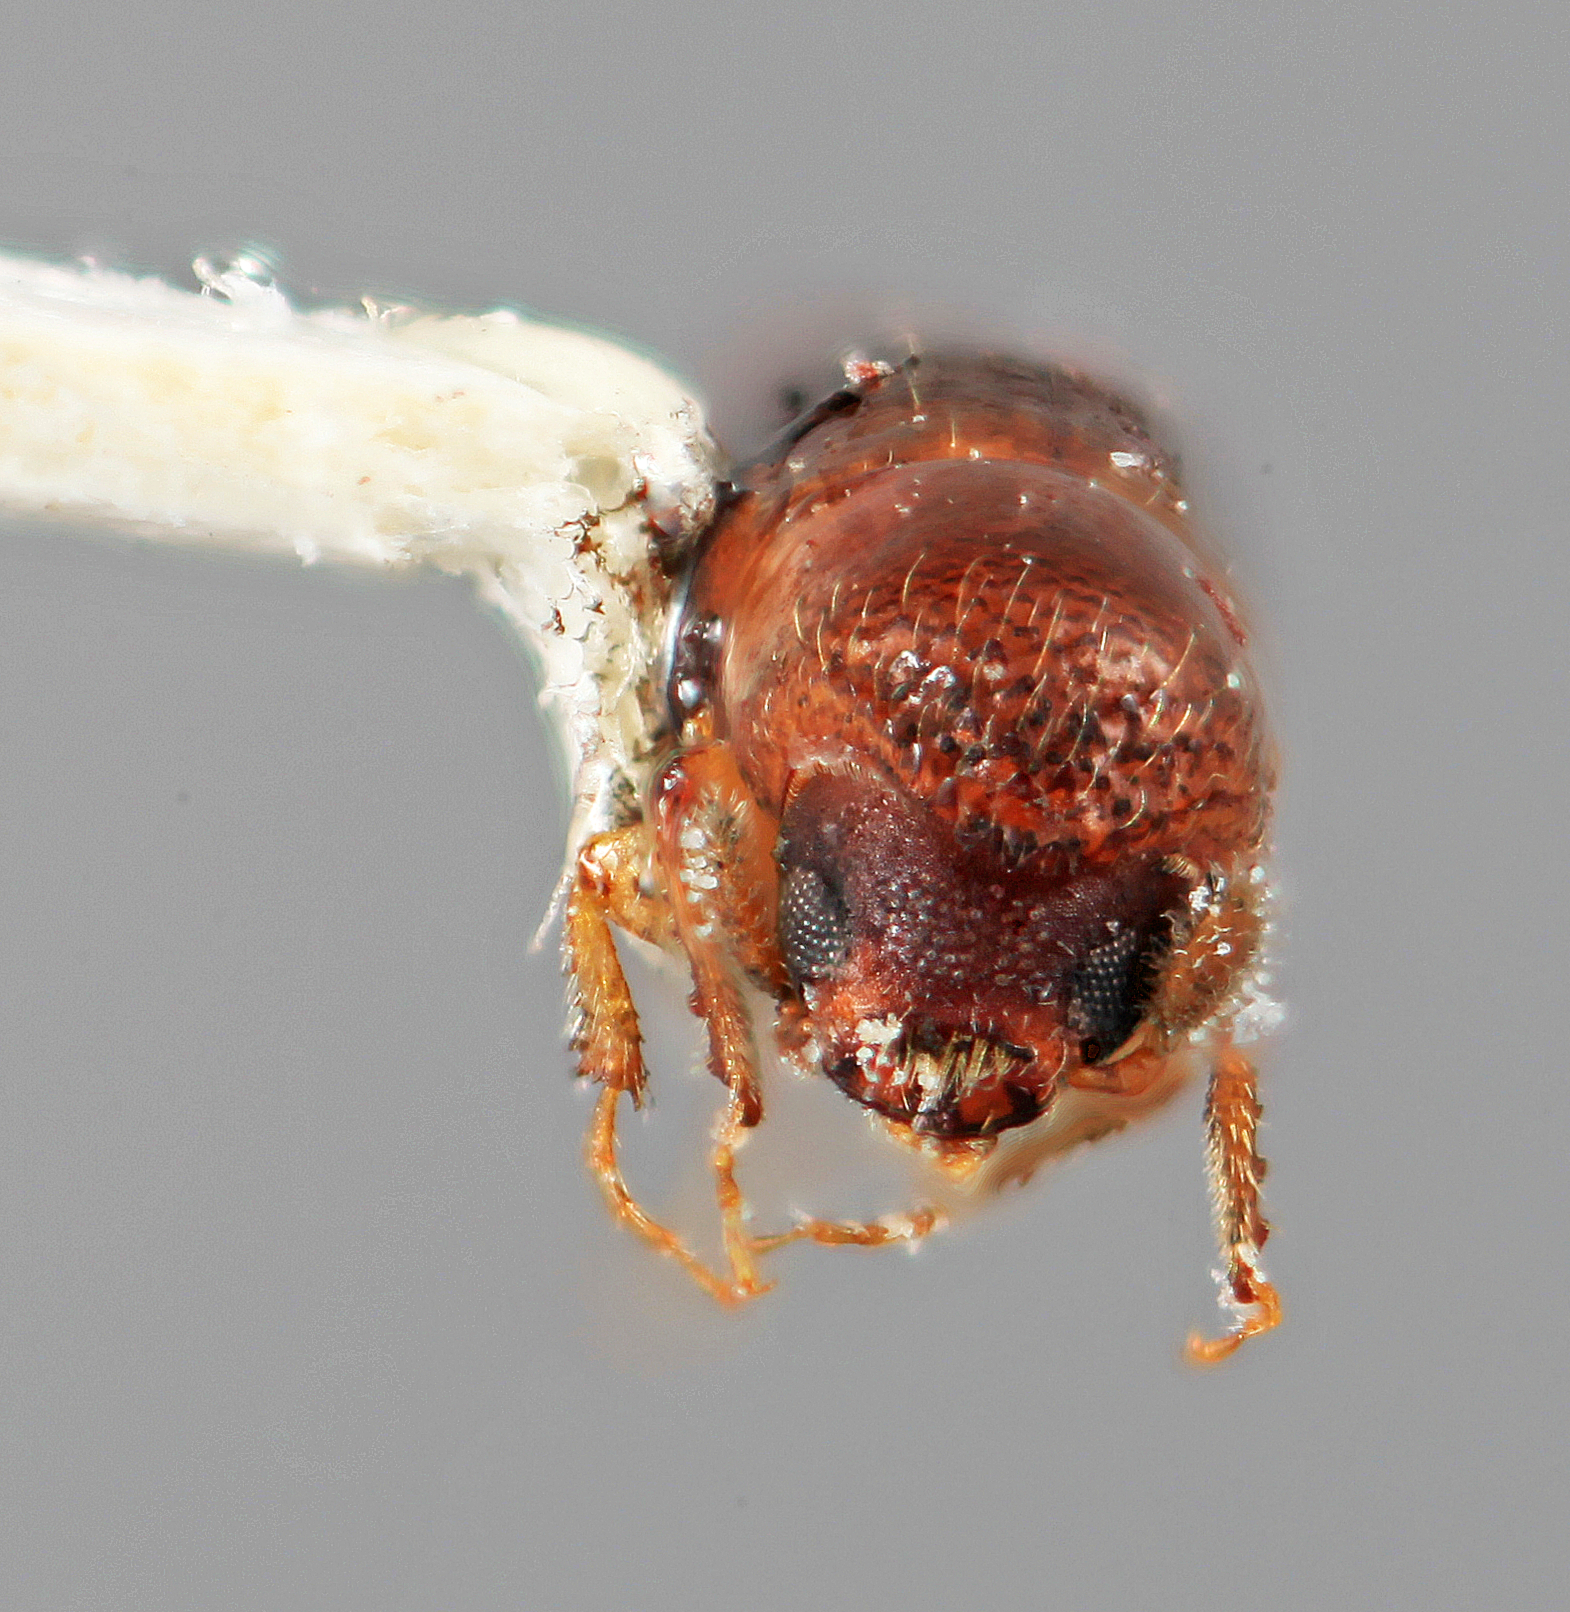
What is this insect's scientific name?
Amphicranus spinosus
